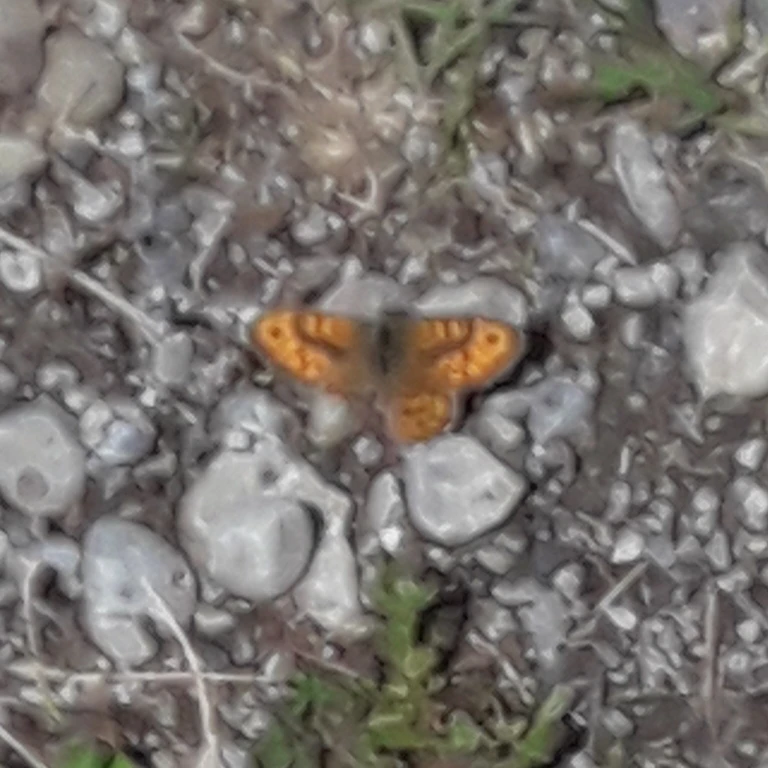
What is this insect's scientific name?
Lasiommata megera (also Pararge megera)
